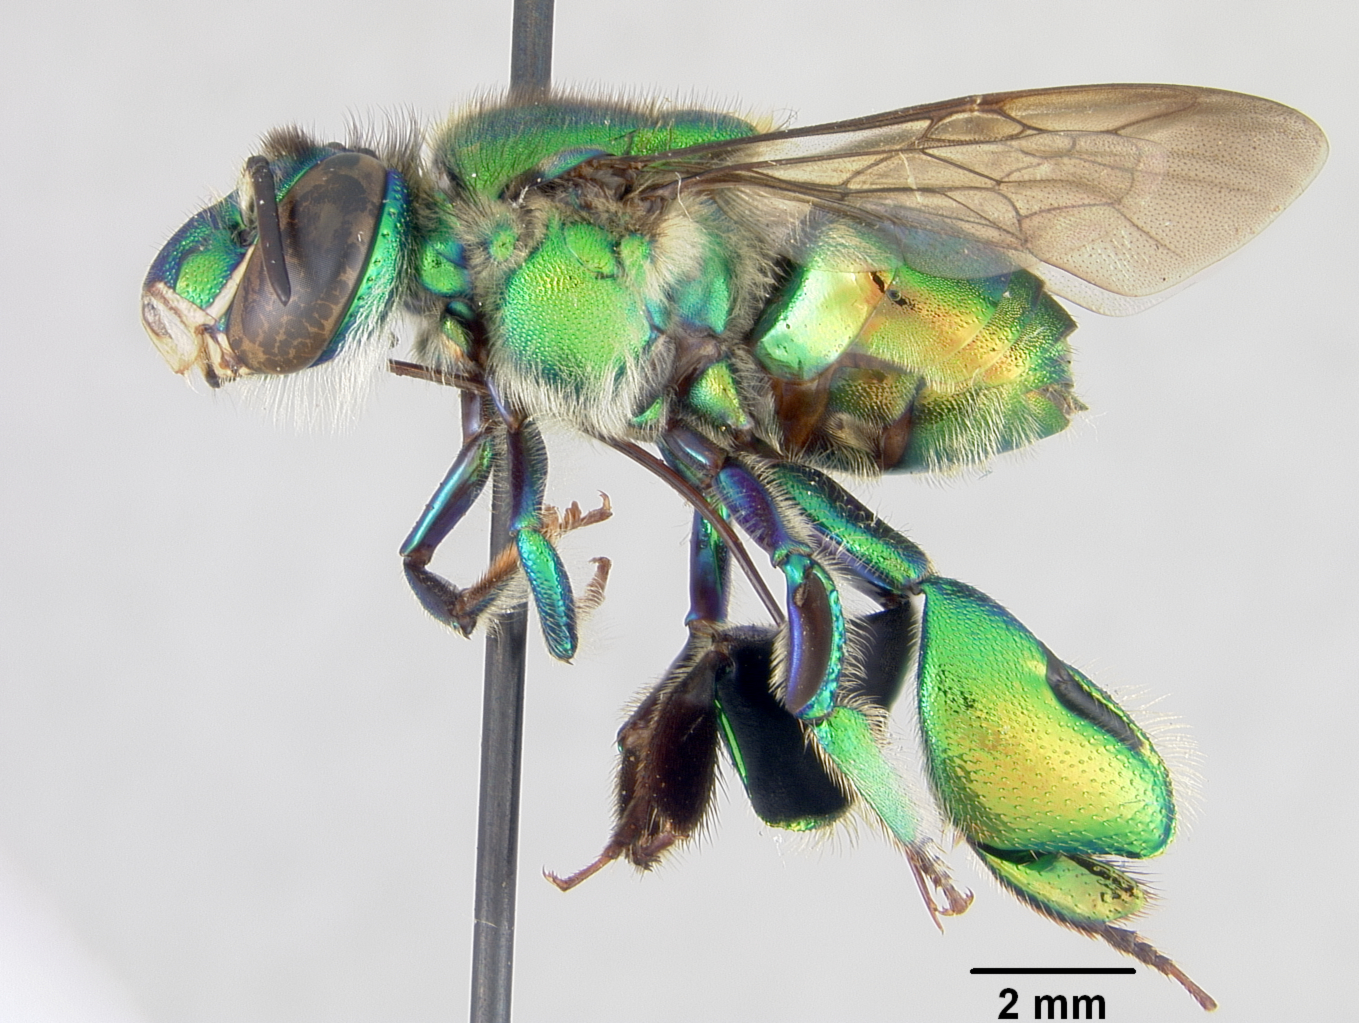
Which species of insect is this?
Euglossa laevicincta
